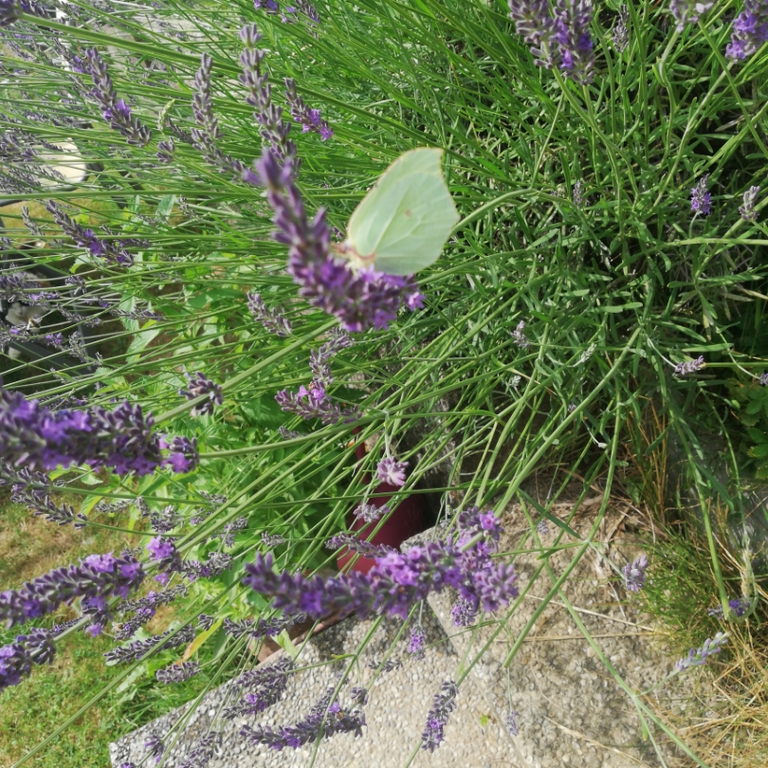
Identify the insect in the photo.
Gonepteryx rhamni
